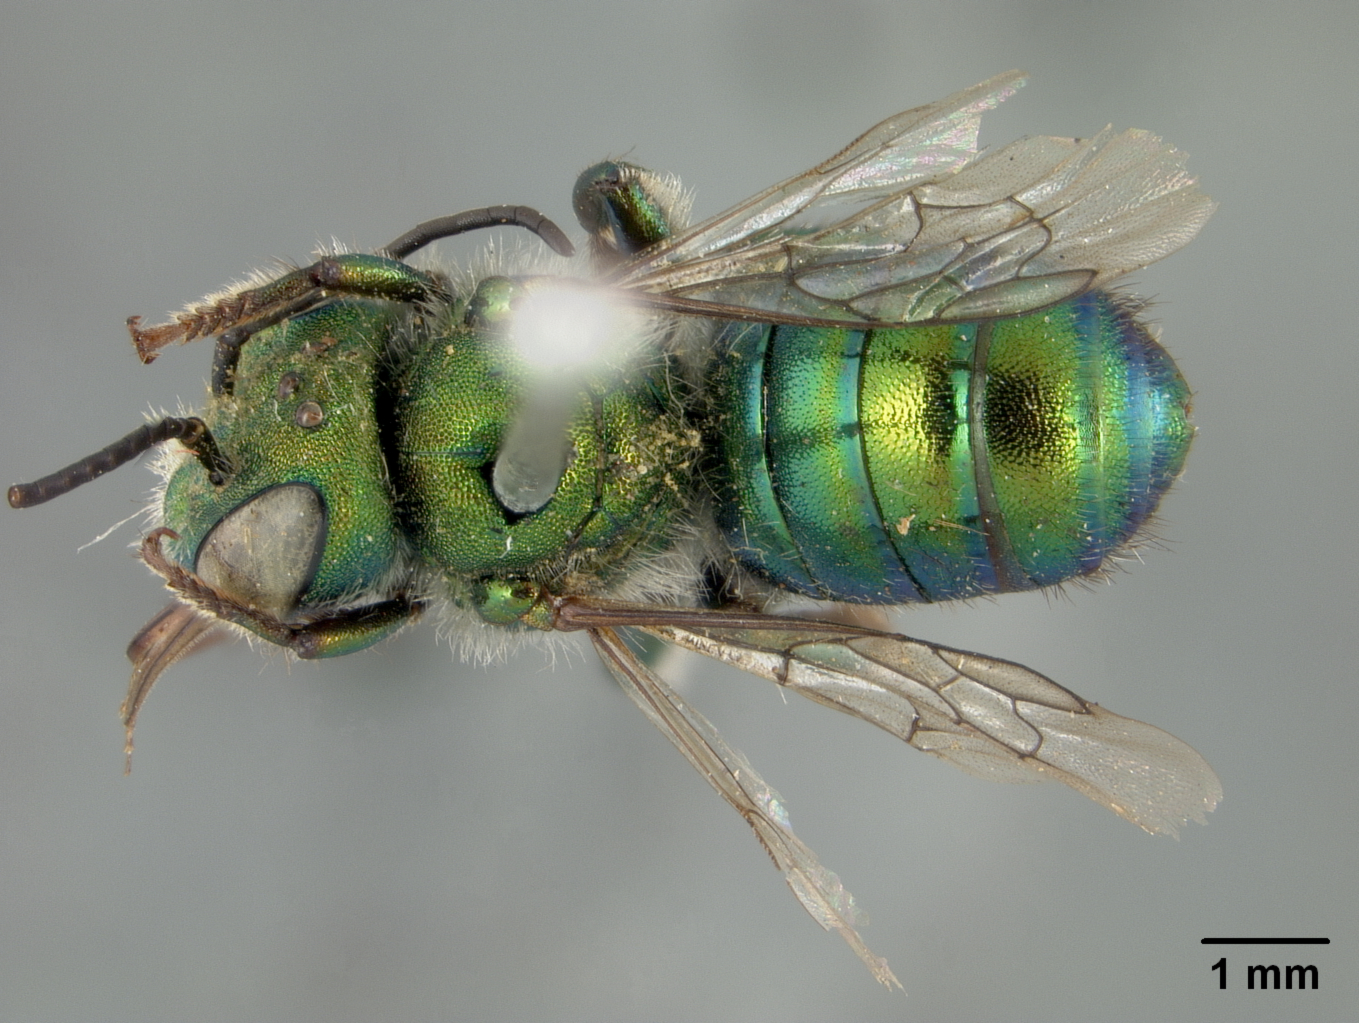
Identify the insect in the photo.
Osmia holochlora
